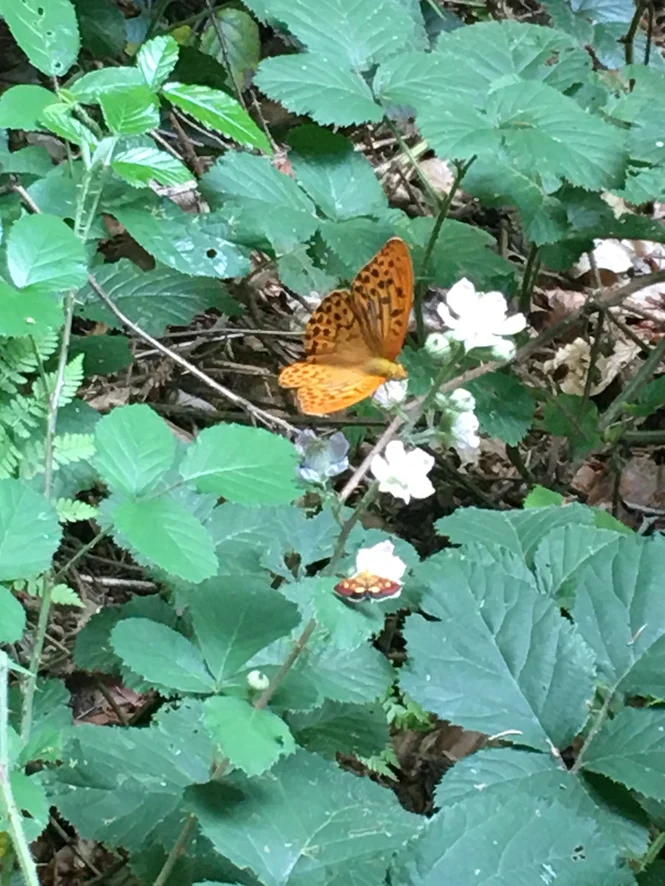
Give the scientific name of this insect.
Argynnis paphia
